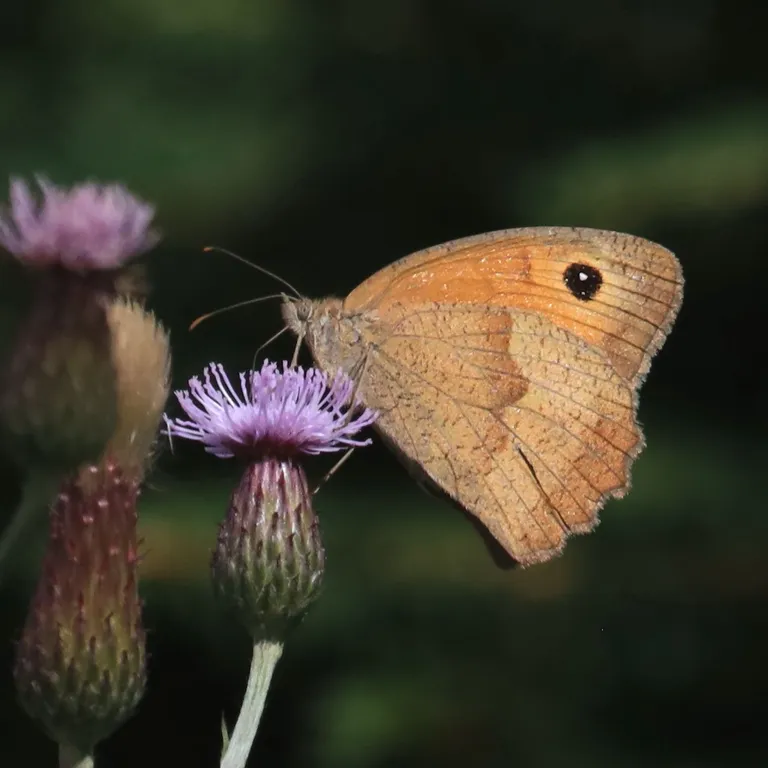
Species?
Maniola jurtina
